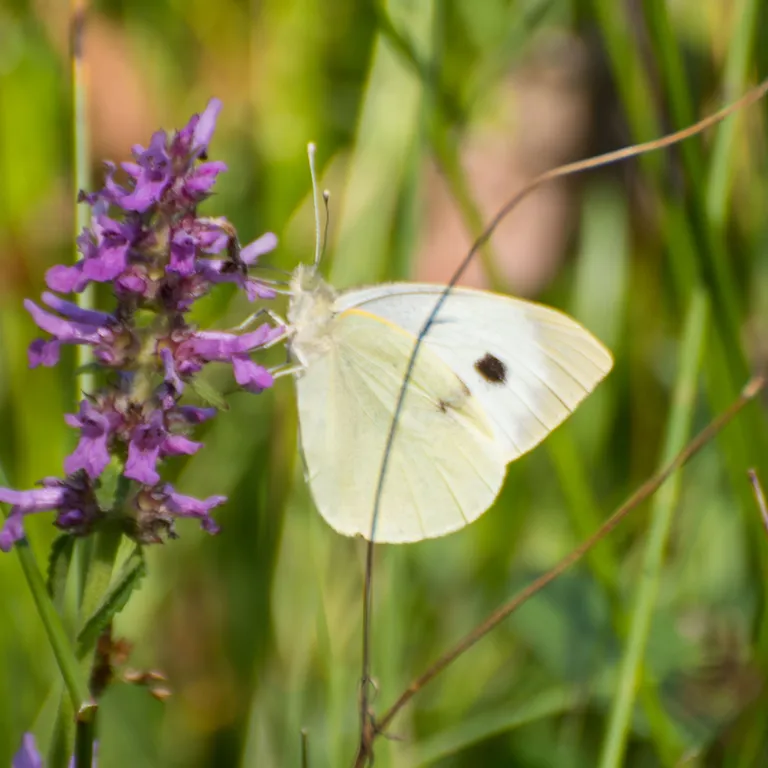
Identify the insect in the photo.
Pieris brassicae
